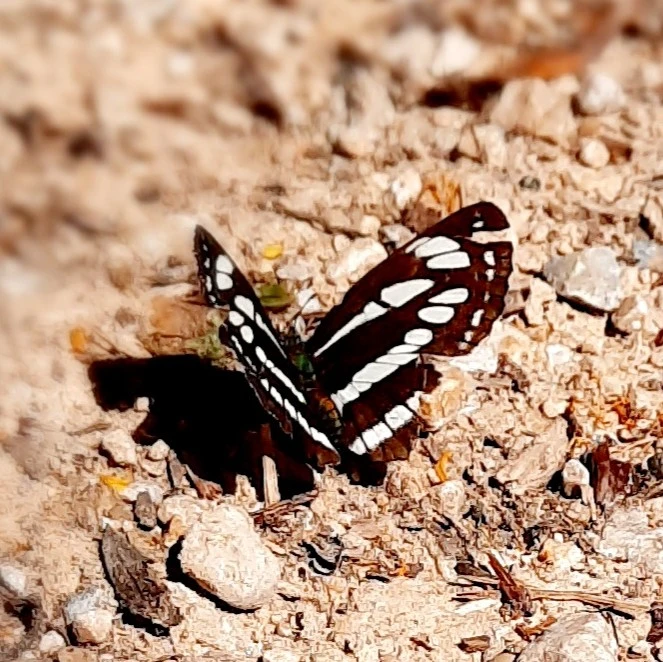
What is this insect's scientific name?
Neptis sappho
